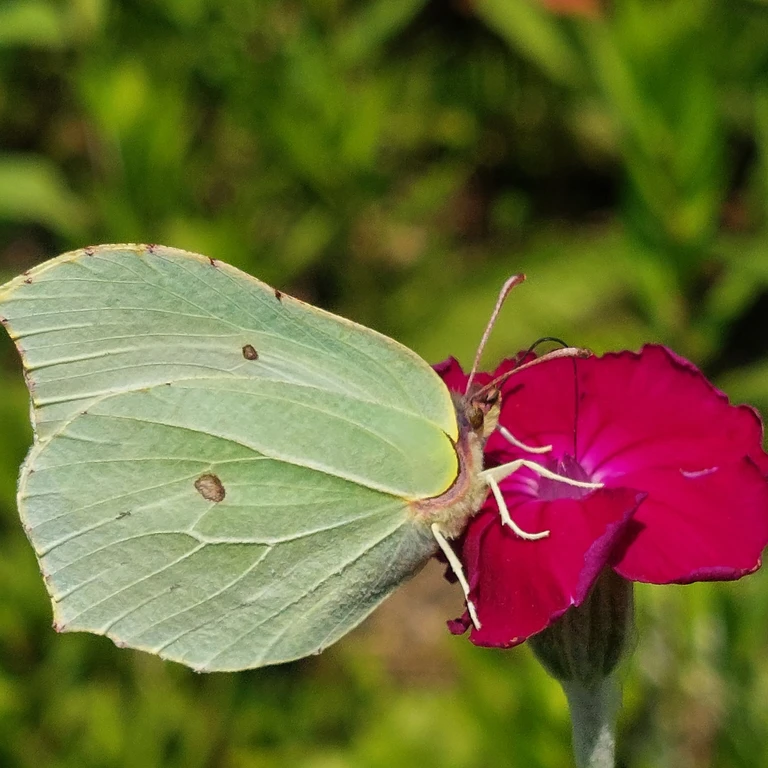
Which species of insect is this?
Gonepteryx rhamni
